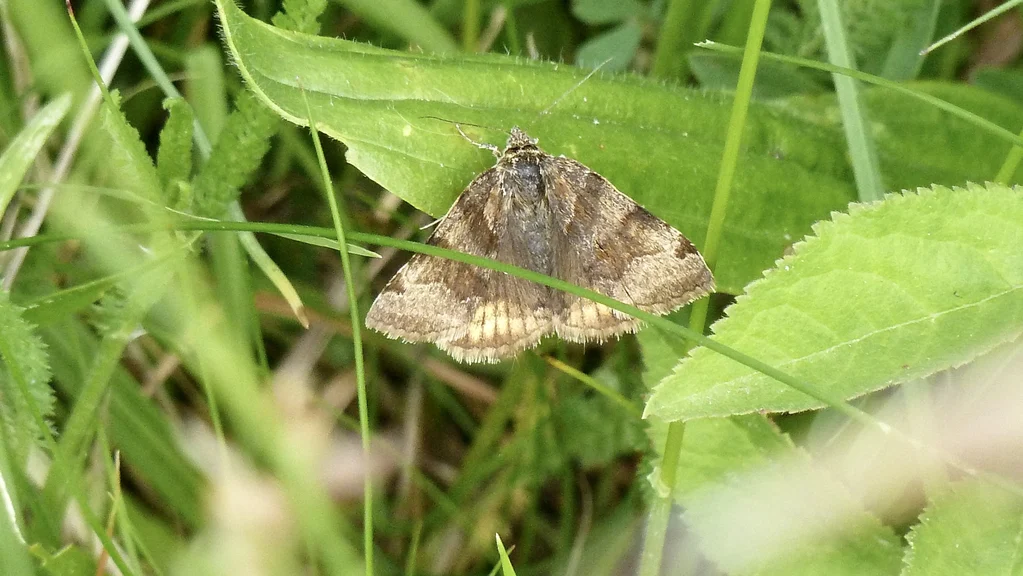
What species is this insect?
Euclidia glyphica
